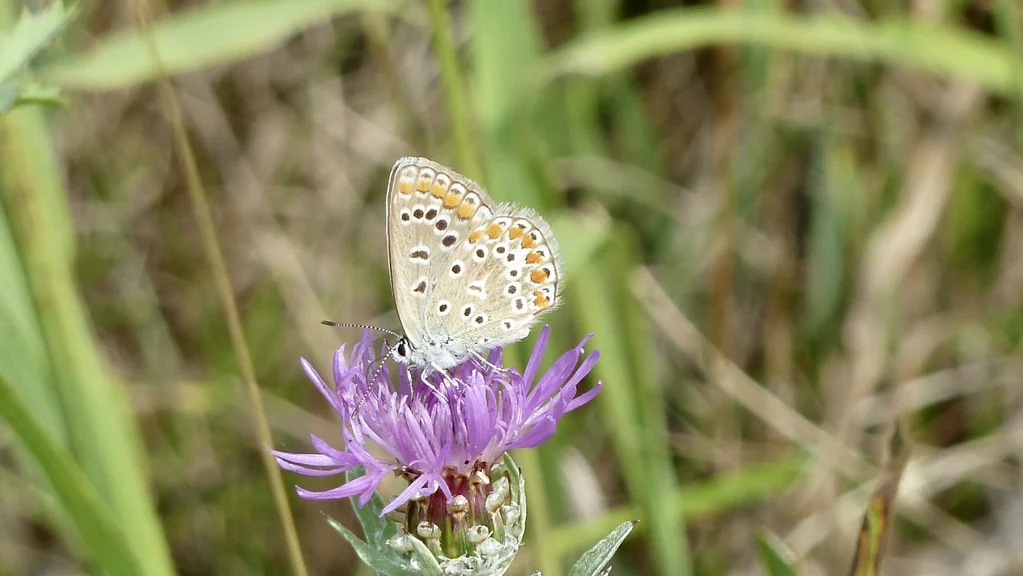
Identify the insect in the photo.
Polyommatus icarus
